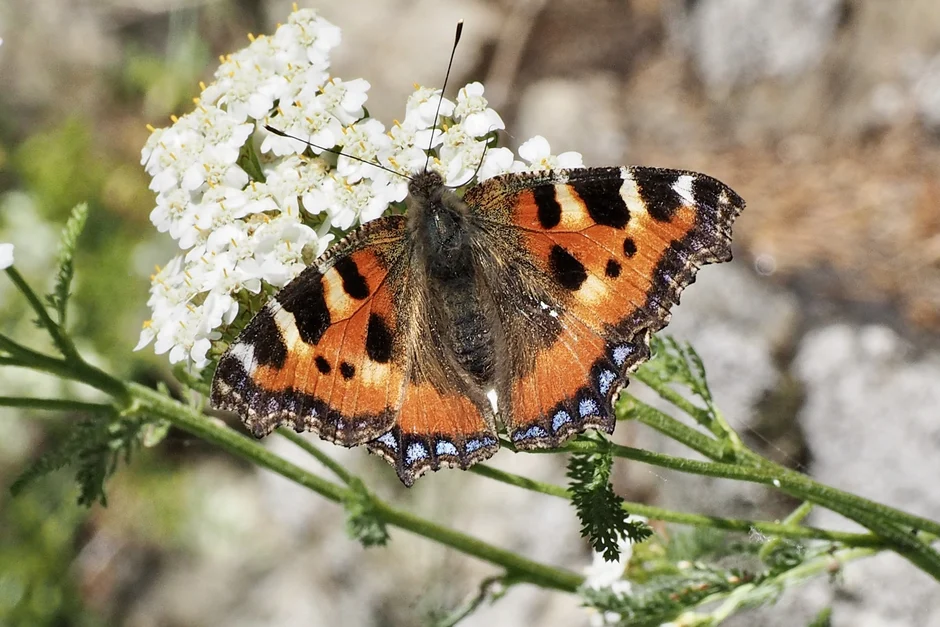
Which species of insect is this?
Aglais urticae
